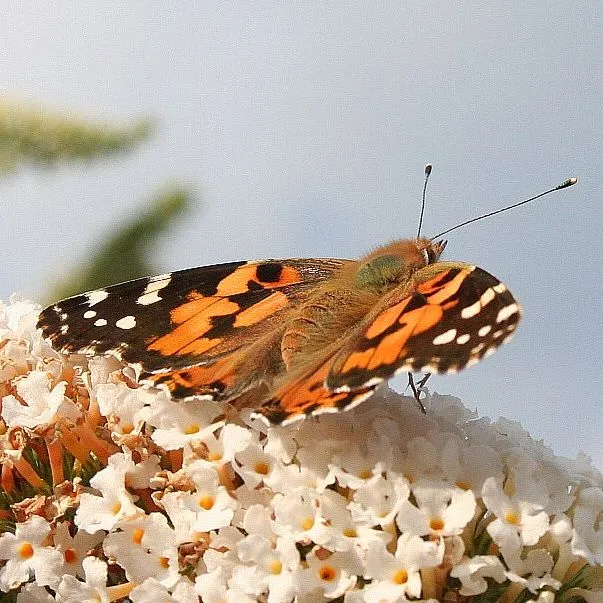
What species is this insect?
Vanessa cardui
